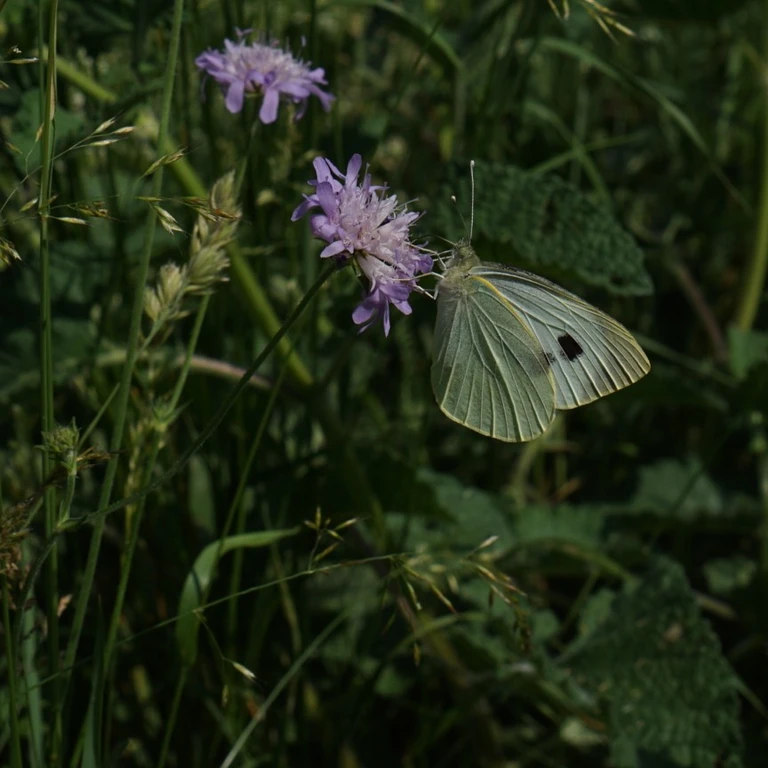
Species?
Pieris brassicae
